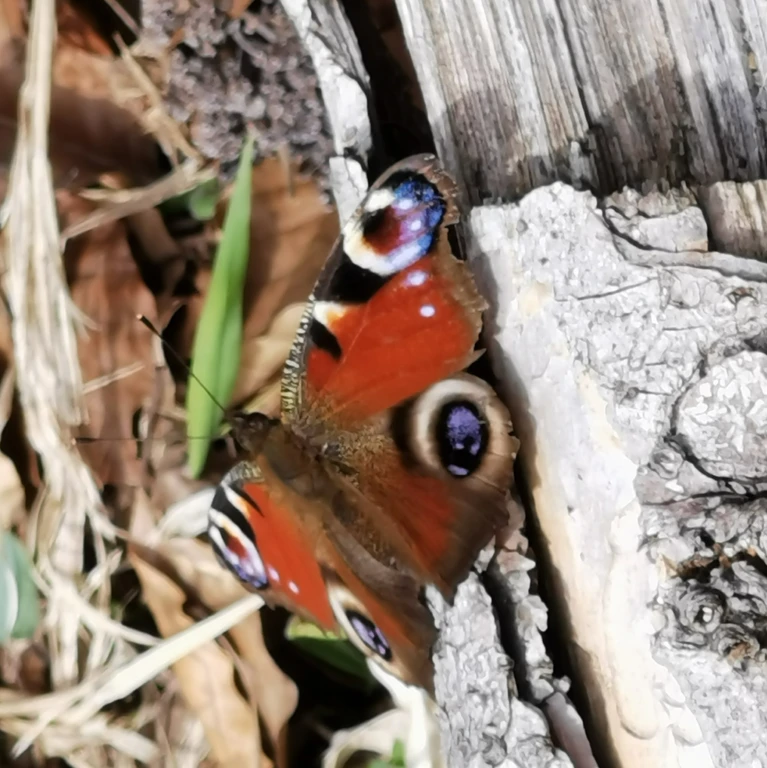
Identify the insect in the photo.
Aglais io
